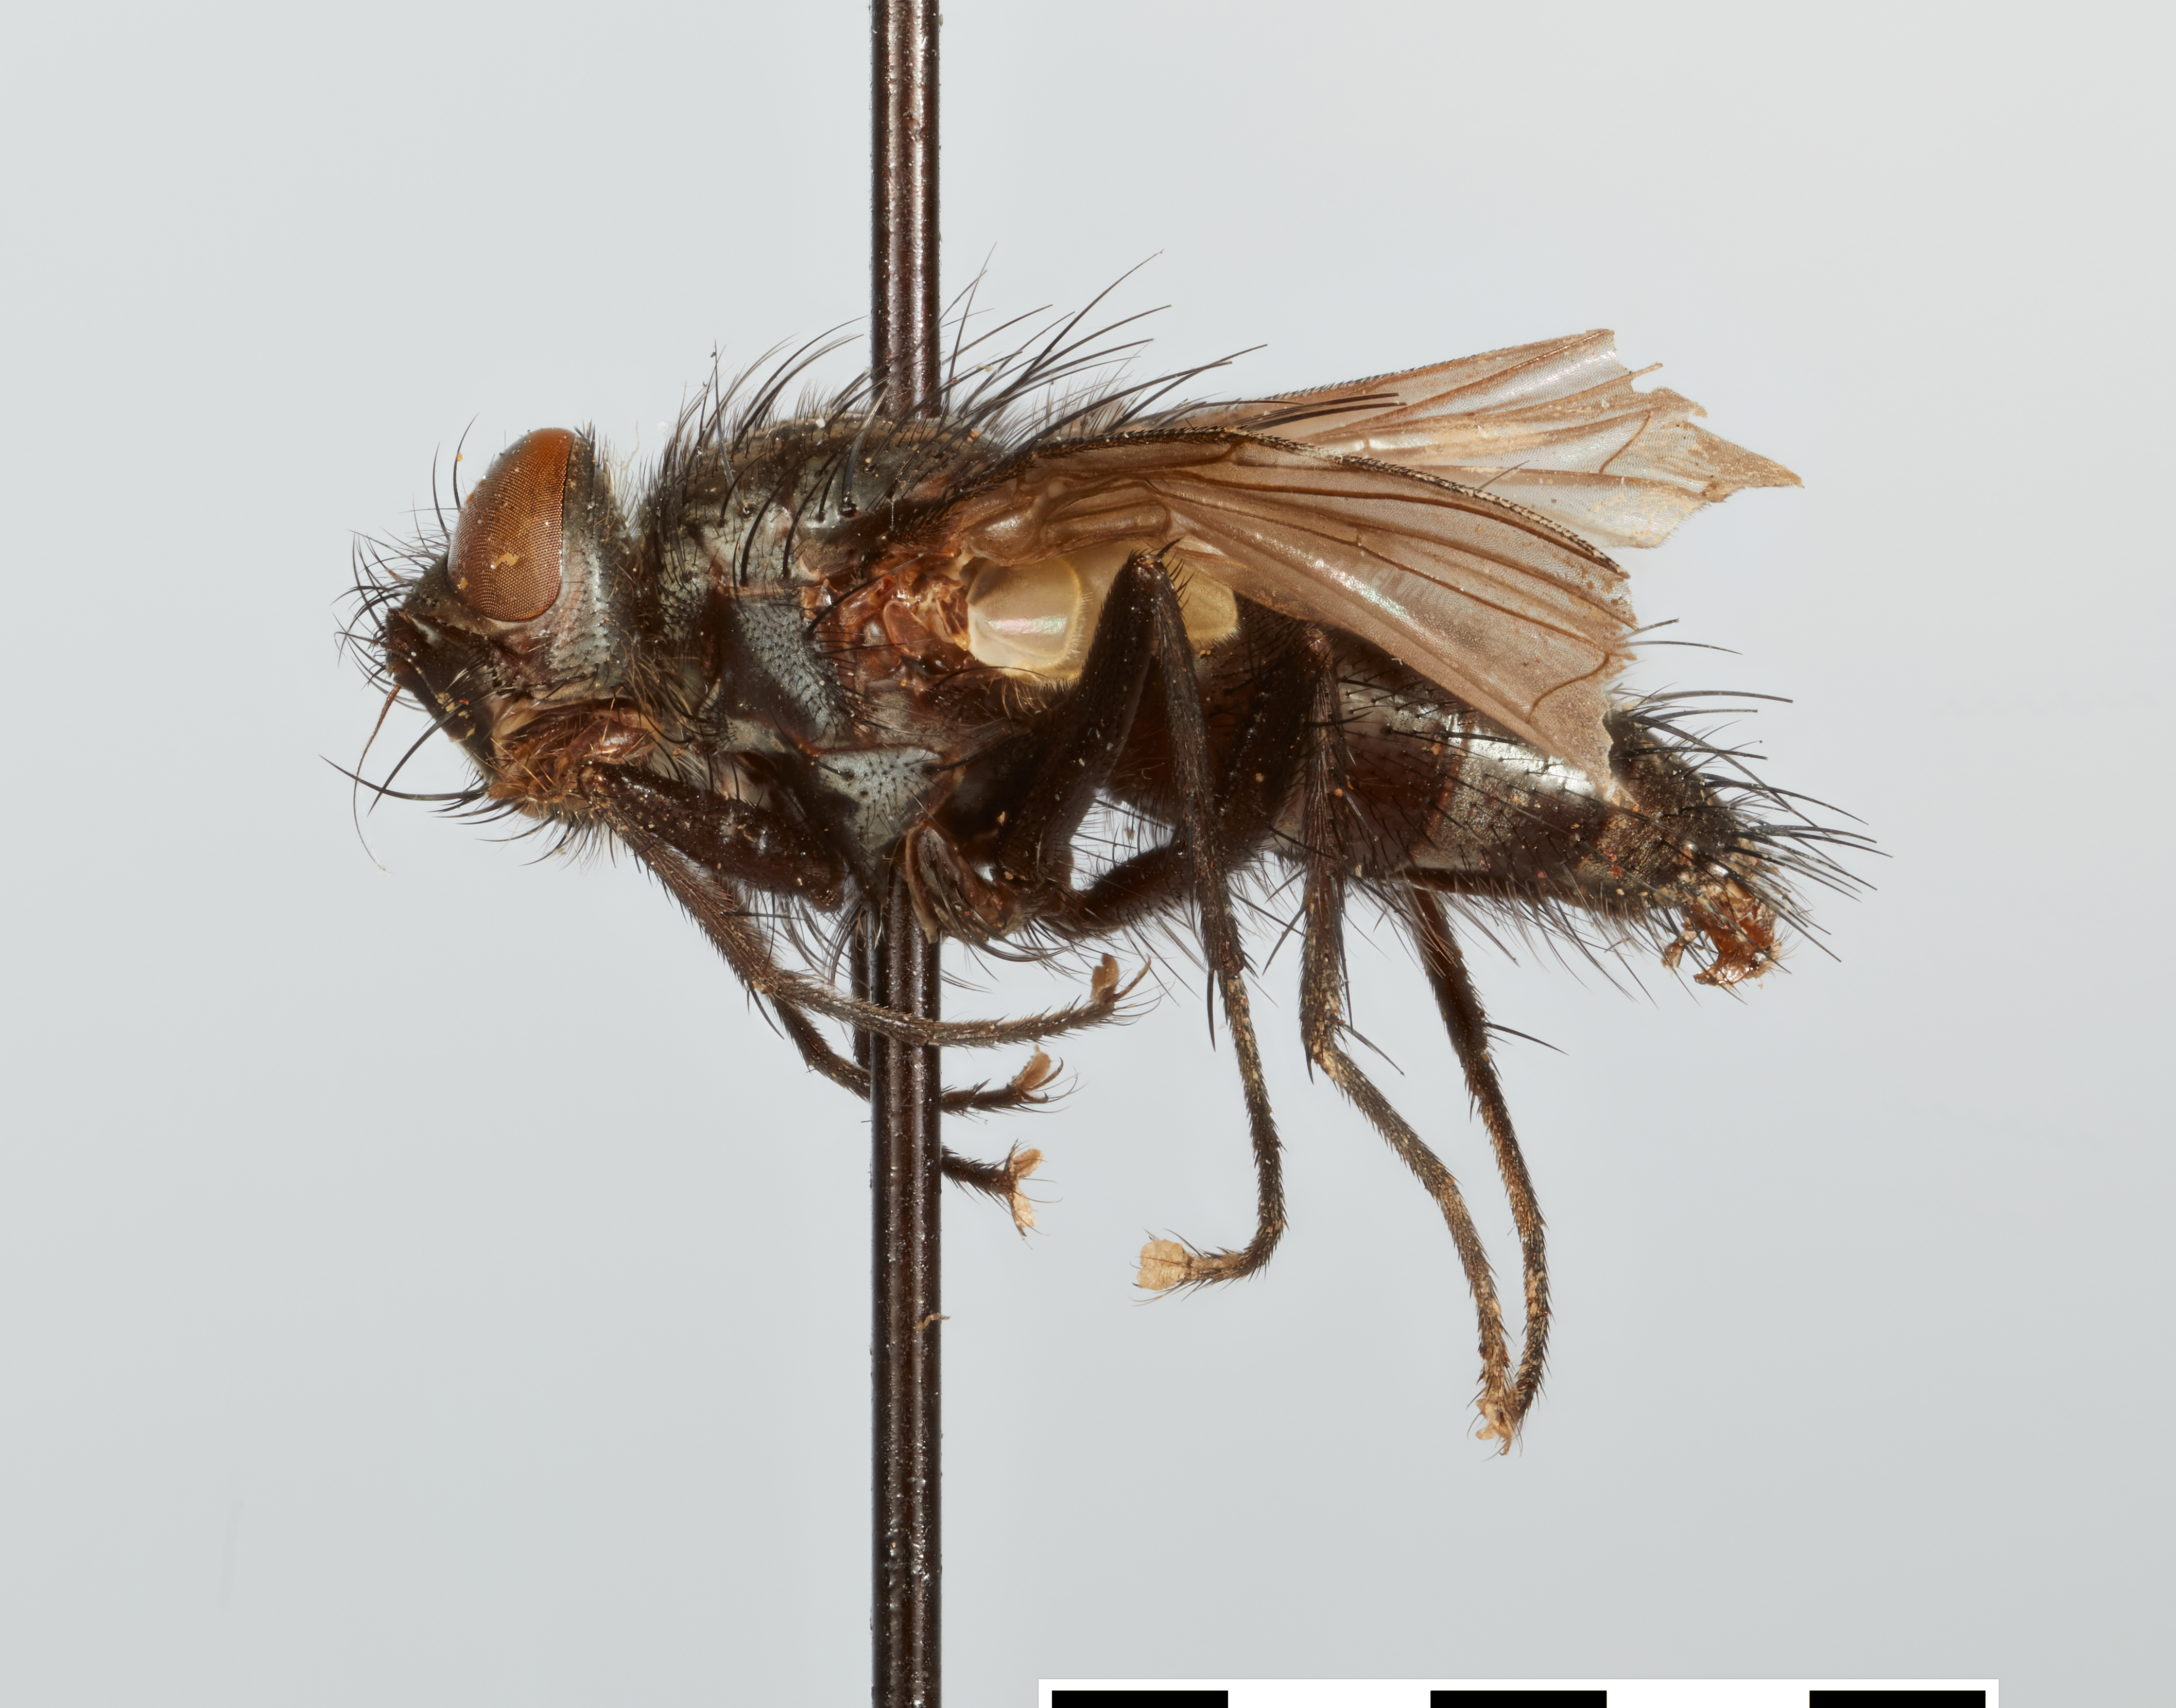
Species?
Paradexodes epilachnae
